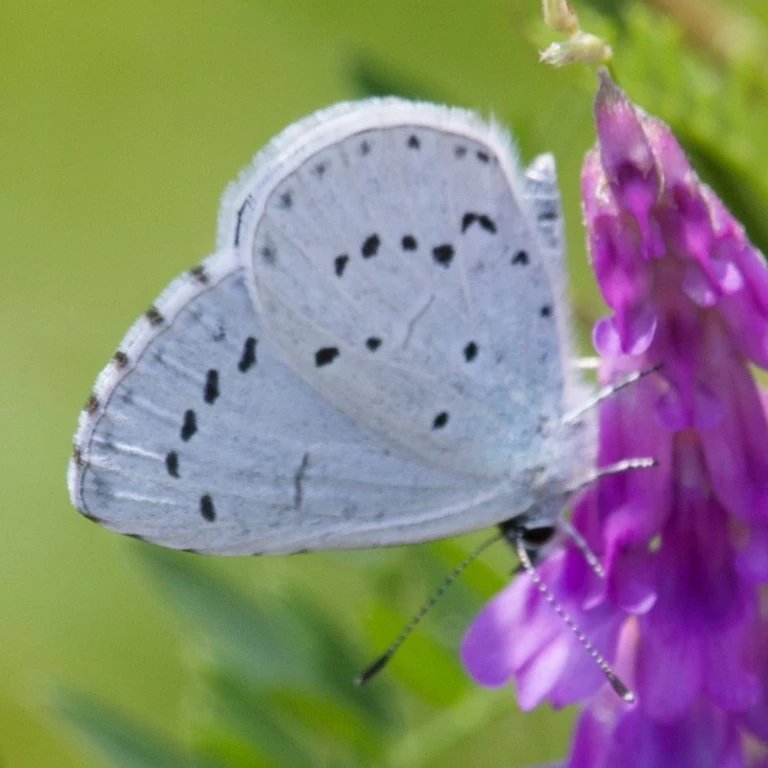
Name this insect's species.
Celastrina argiolus
